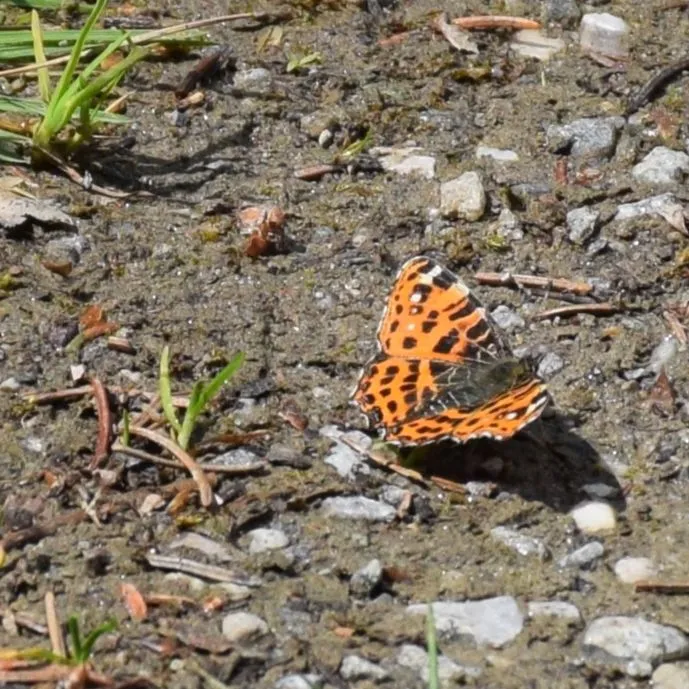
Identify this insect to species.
Araschnia levana
